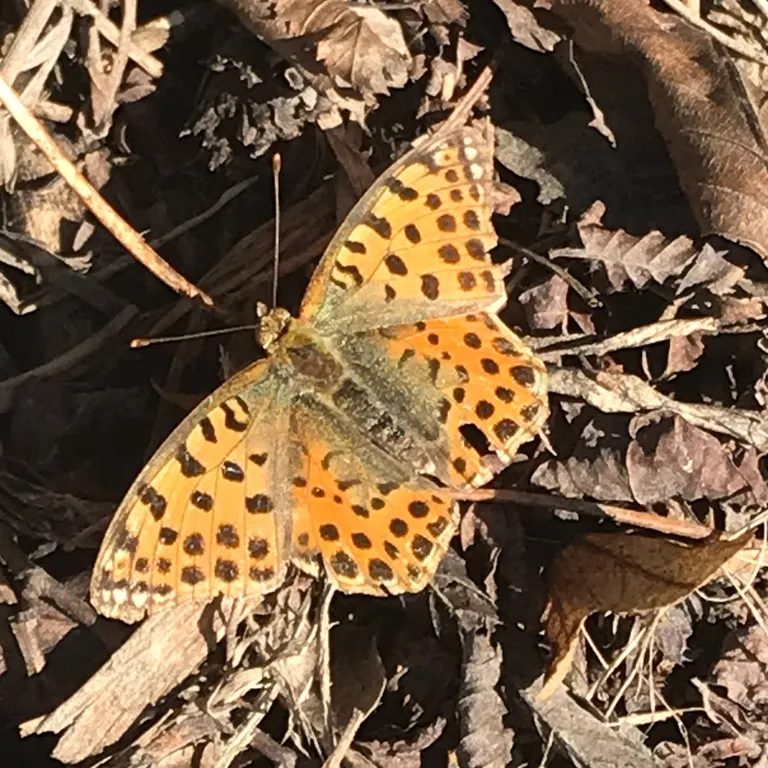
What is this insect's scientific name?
Issoria lathonia
